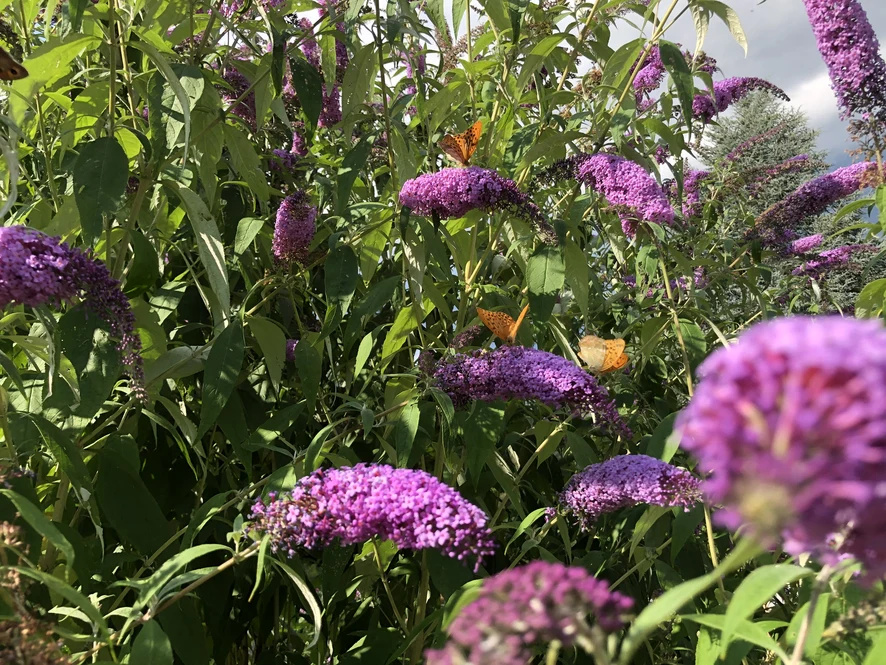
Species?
Argynnis paphia
